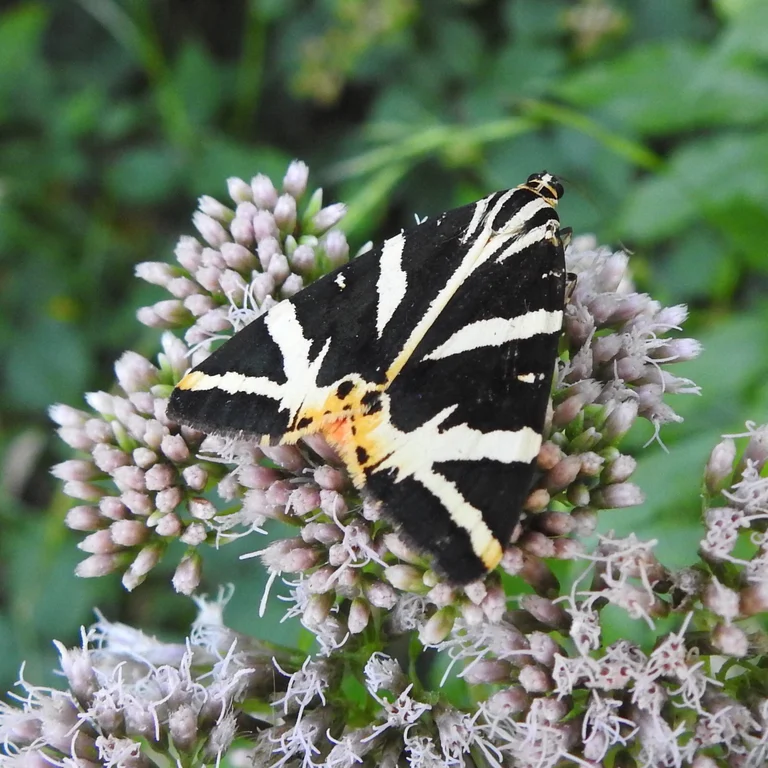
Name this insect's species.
Euplagia quadripunctaria
